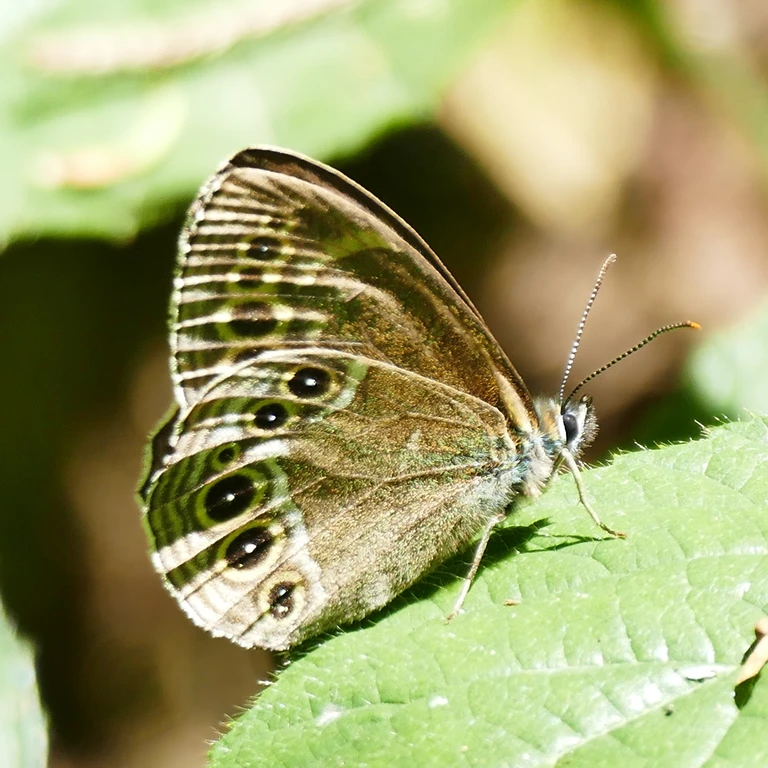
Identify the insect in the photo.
Lopinga achine (also Pararge achine)
